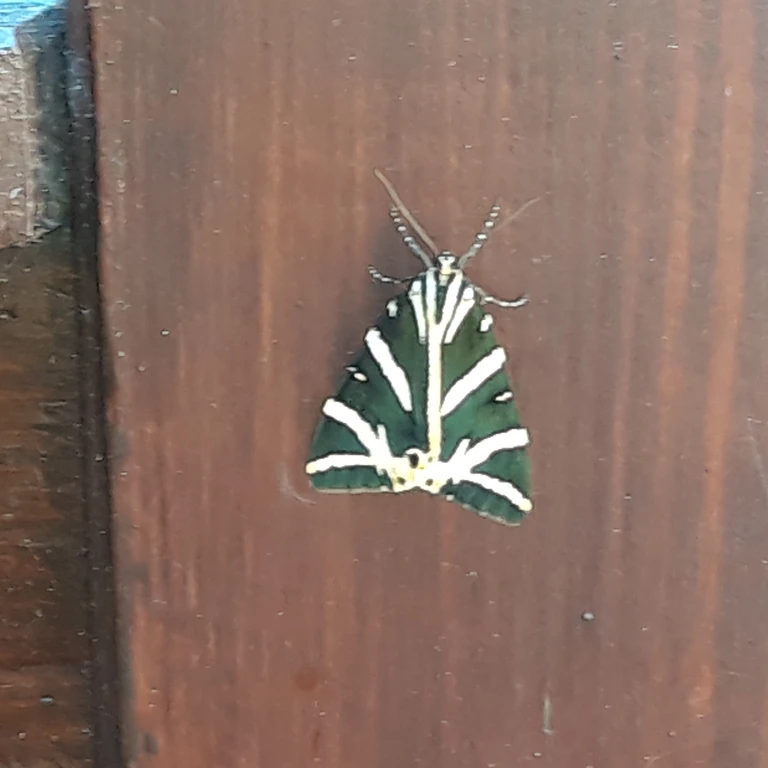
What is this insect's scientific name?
Euplagia quadripunctaria
